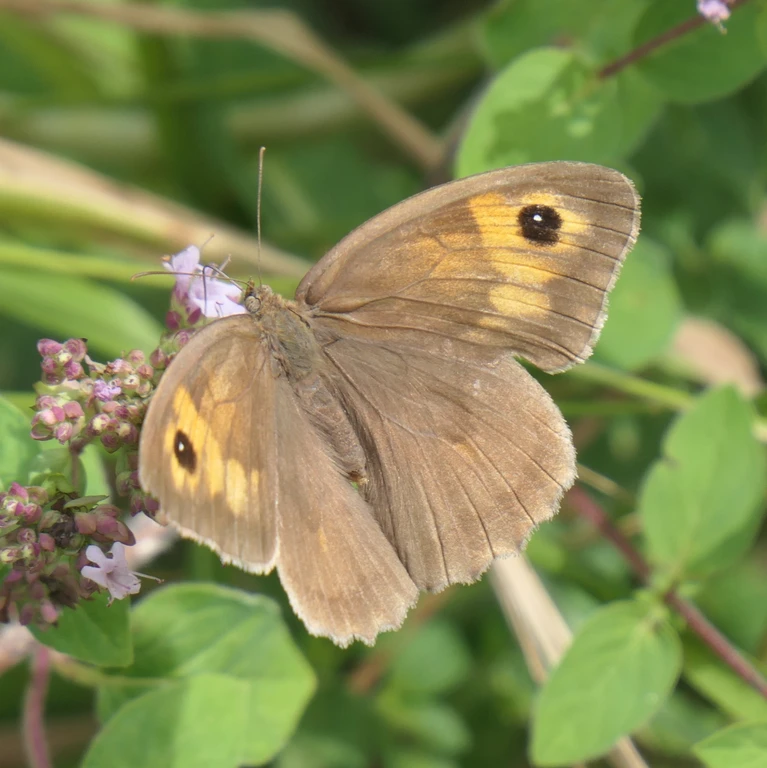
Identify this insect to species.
Maniola jurtina
